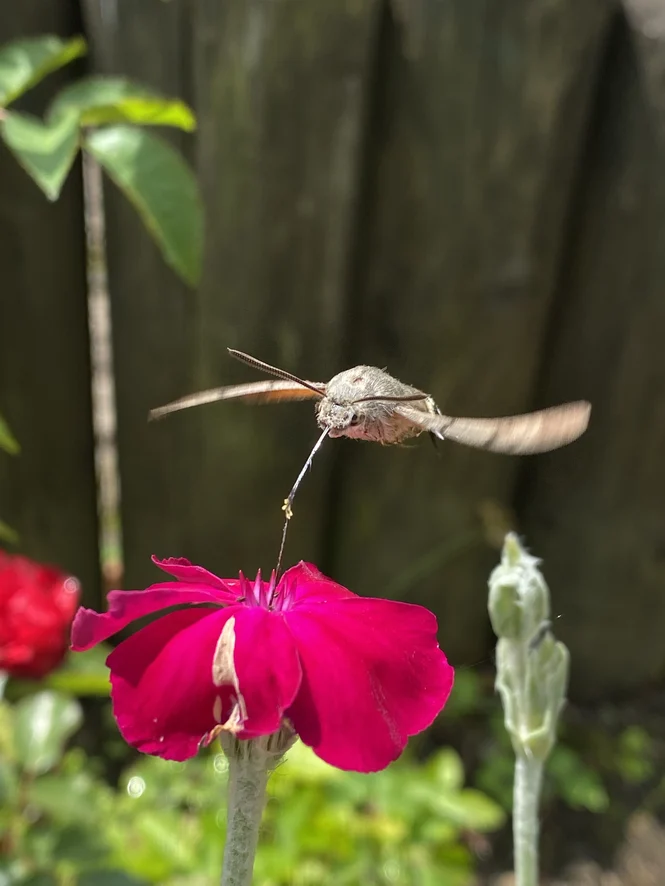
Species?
Macroglossum stellatarum
